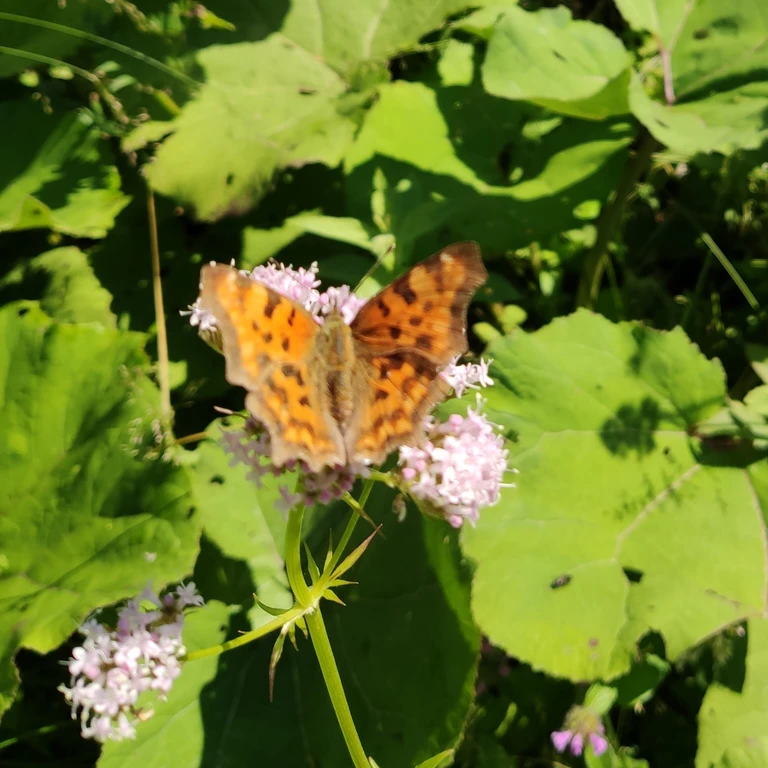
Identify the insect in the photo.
Polygonia c-album
